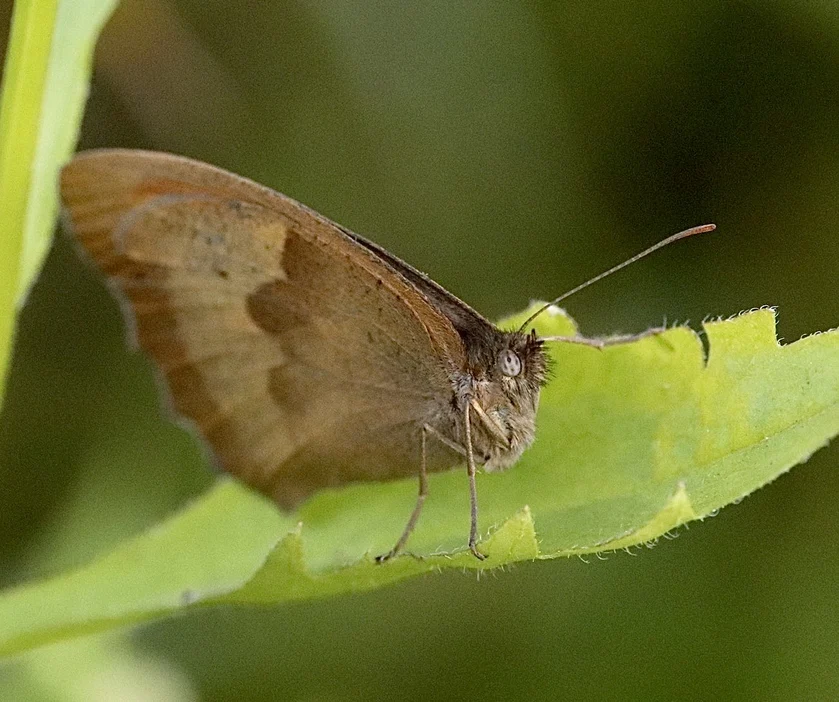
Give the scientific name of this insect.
Maniola jurtina
